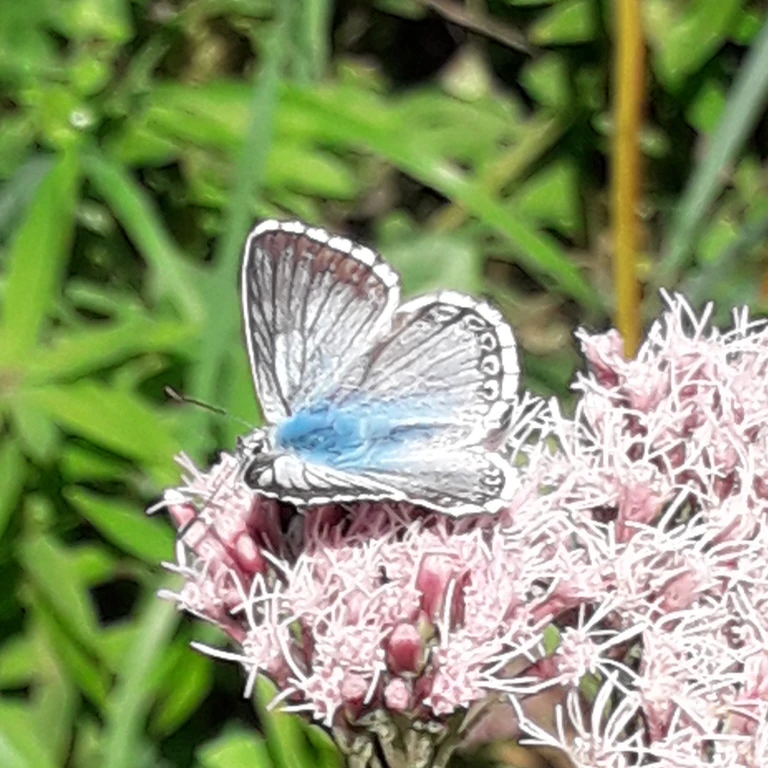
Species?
Lysandra coridon
